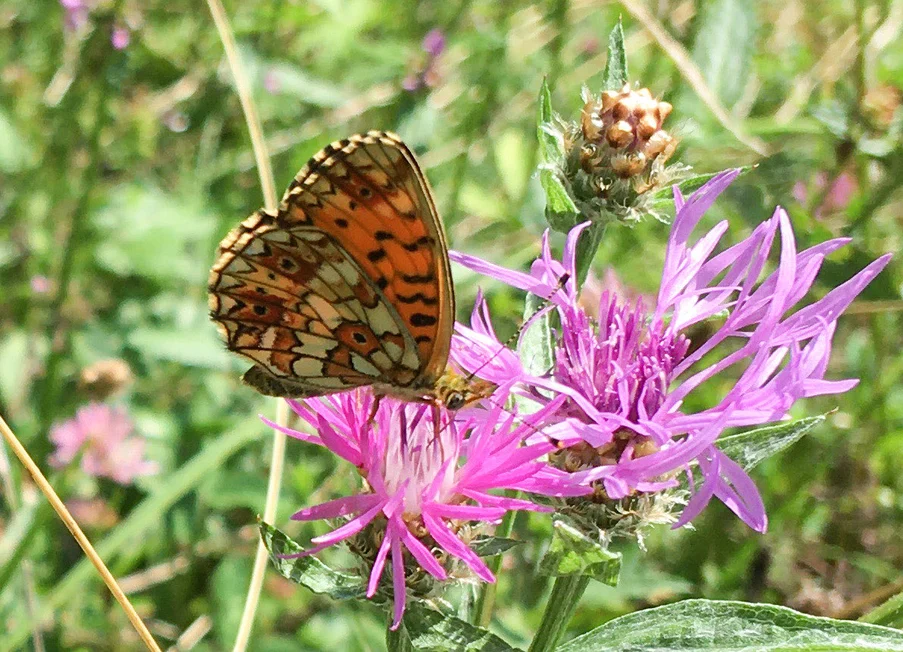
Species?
Boloria selene
